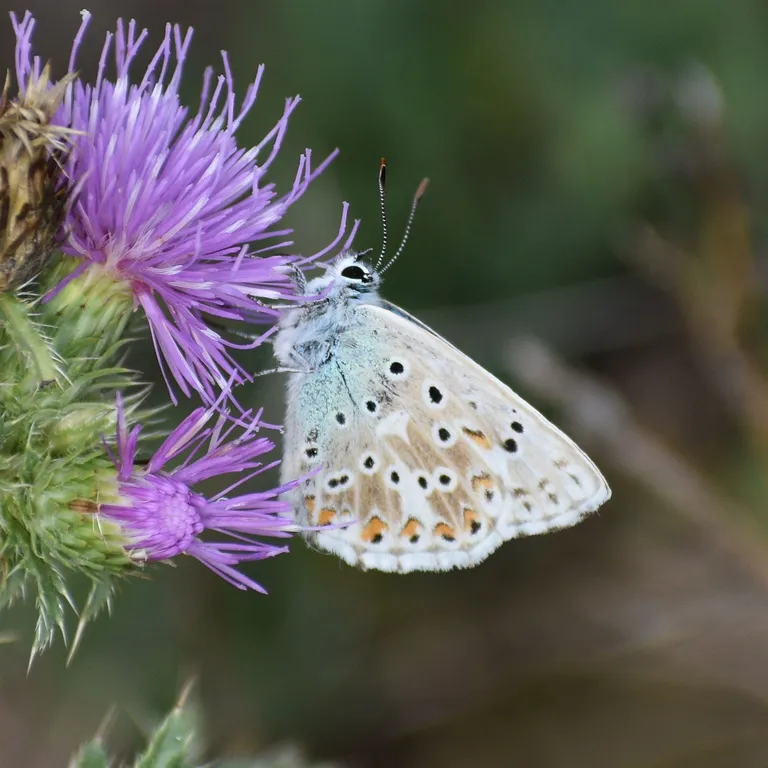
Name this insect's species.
Lysandra coridon
